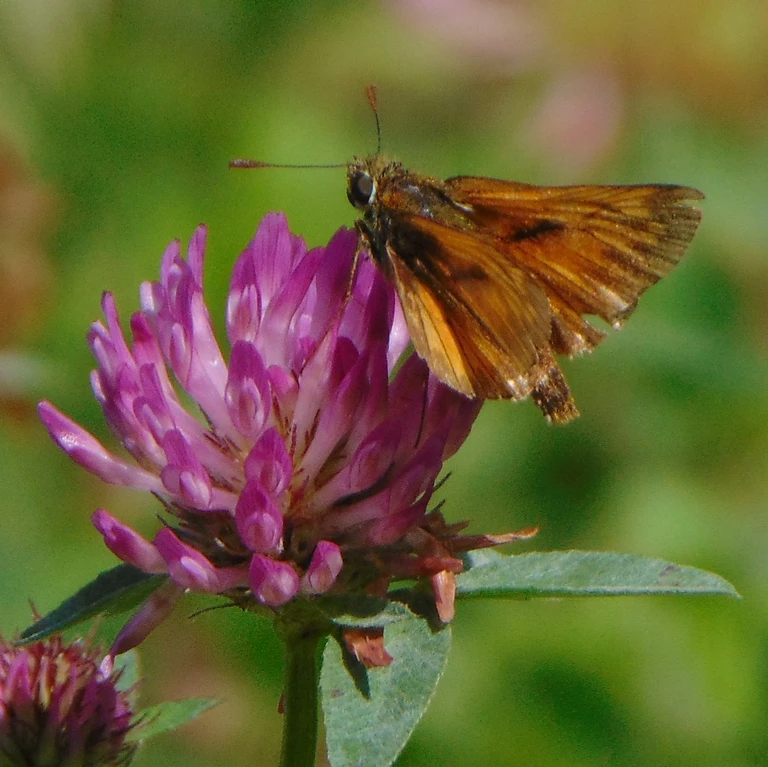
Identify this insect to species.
Ochlodes sylvanus (also Ochlodes venata)
